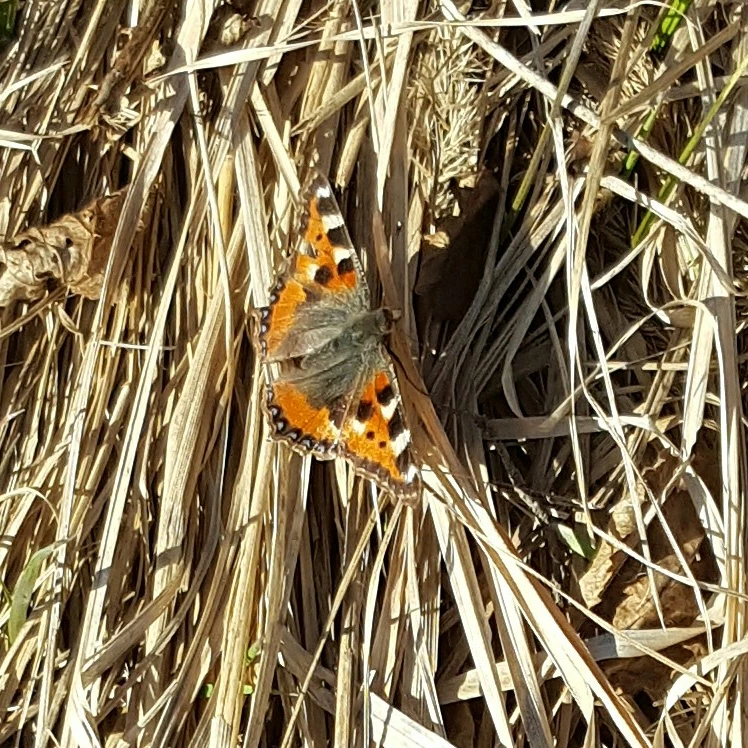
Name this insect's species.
Aglais urticae
